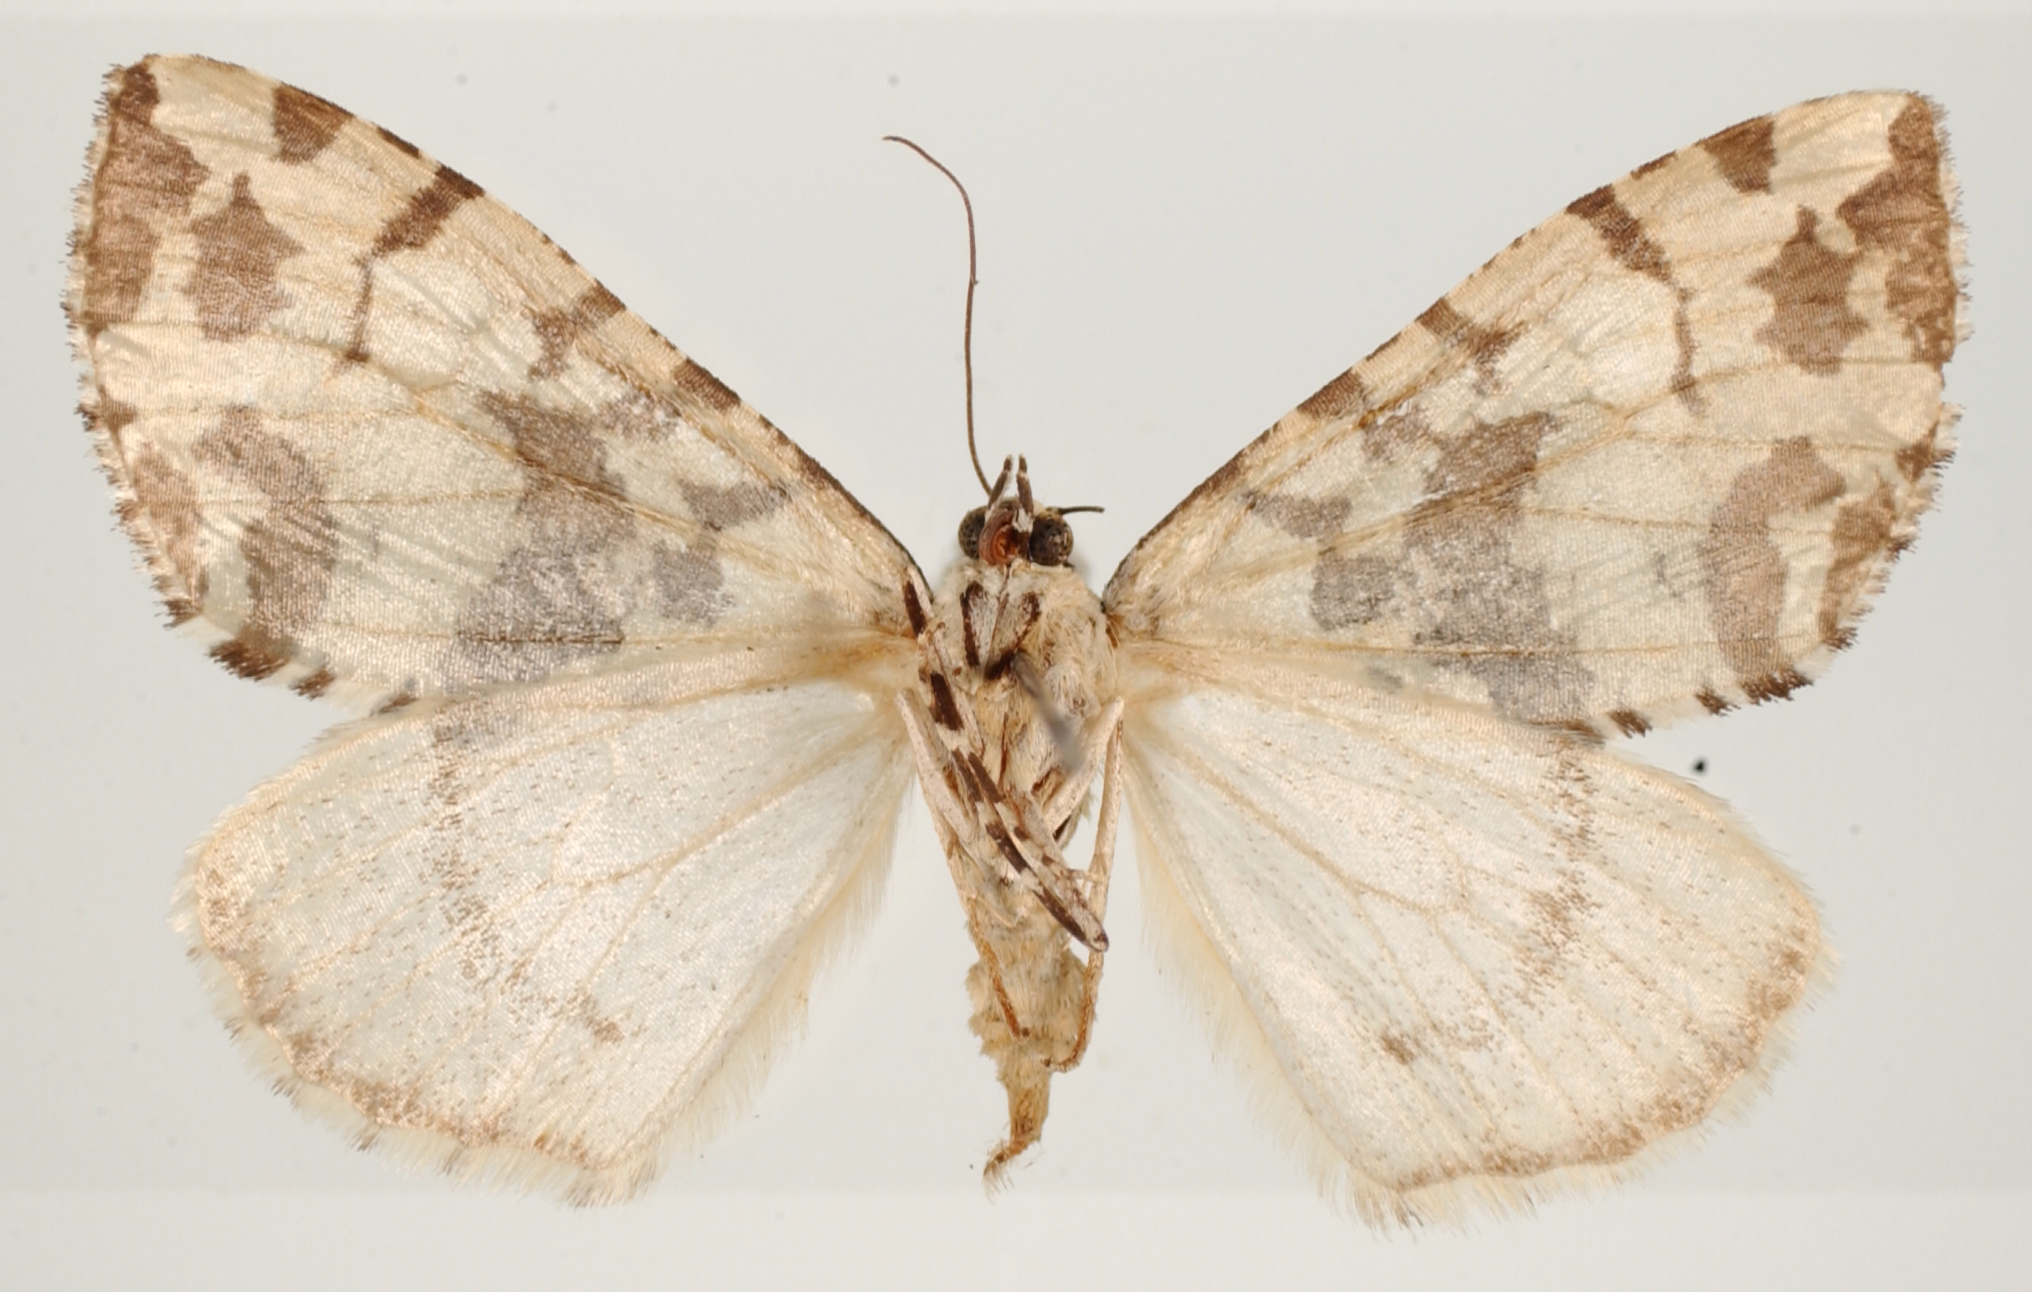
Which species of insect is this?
Hydriomena tessellata
